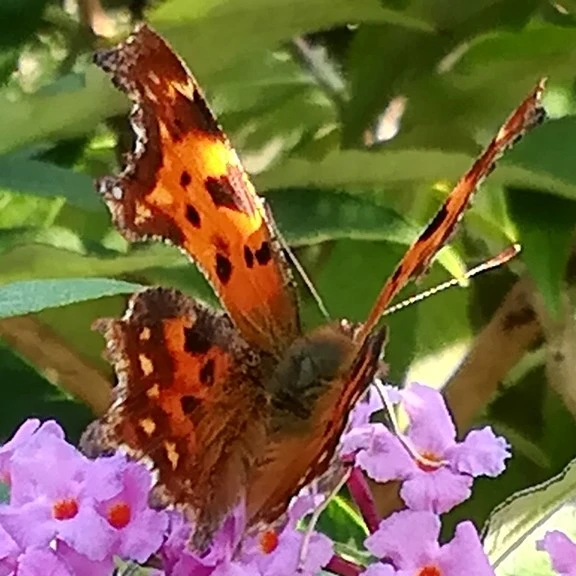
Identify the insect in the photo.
Polygonia c-album
